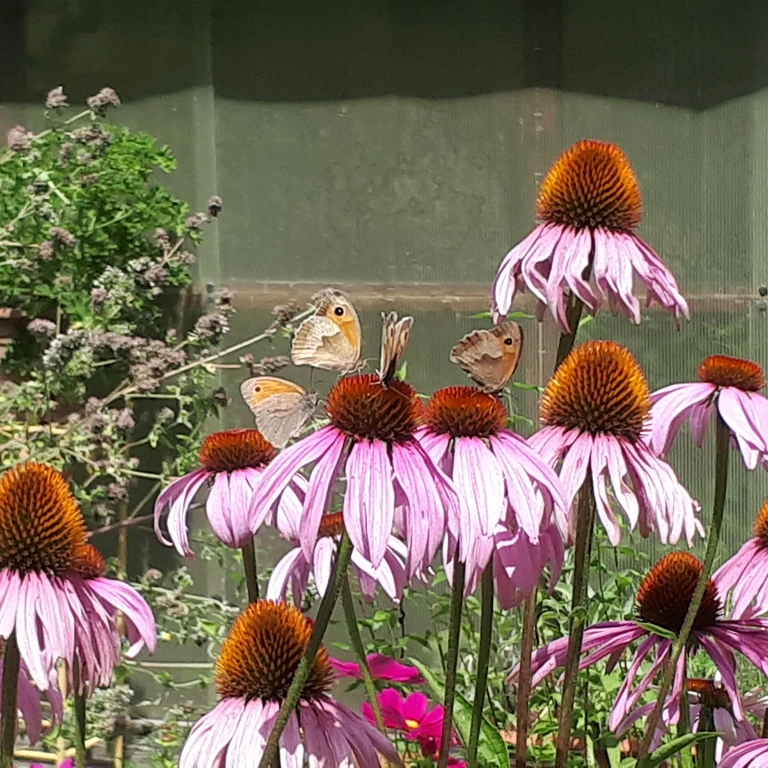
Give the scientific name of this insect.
Maniola jurtina
